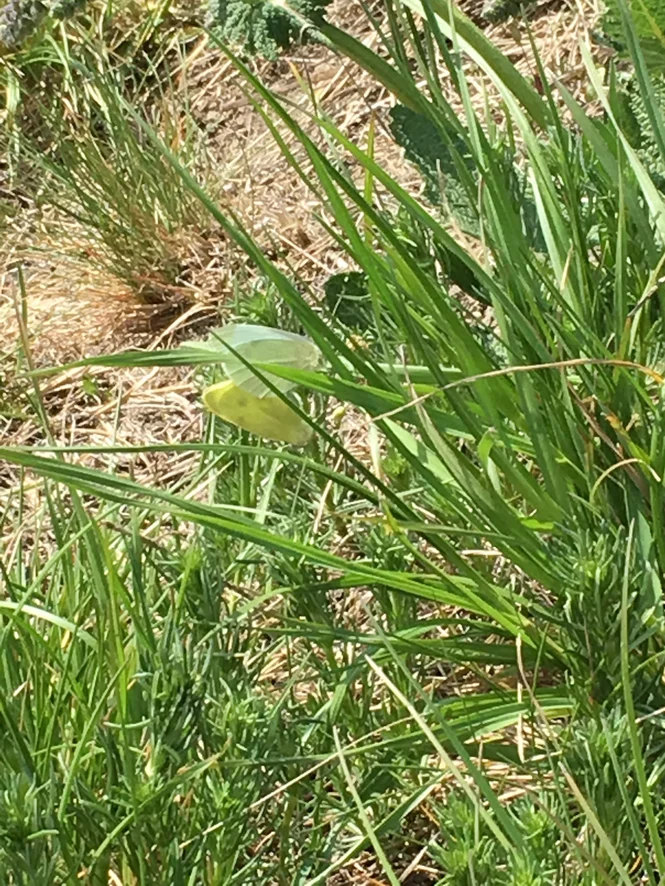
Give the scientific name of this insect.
Pieris rapae
